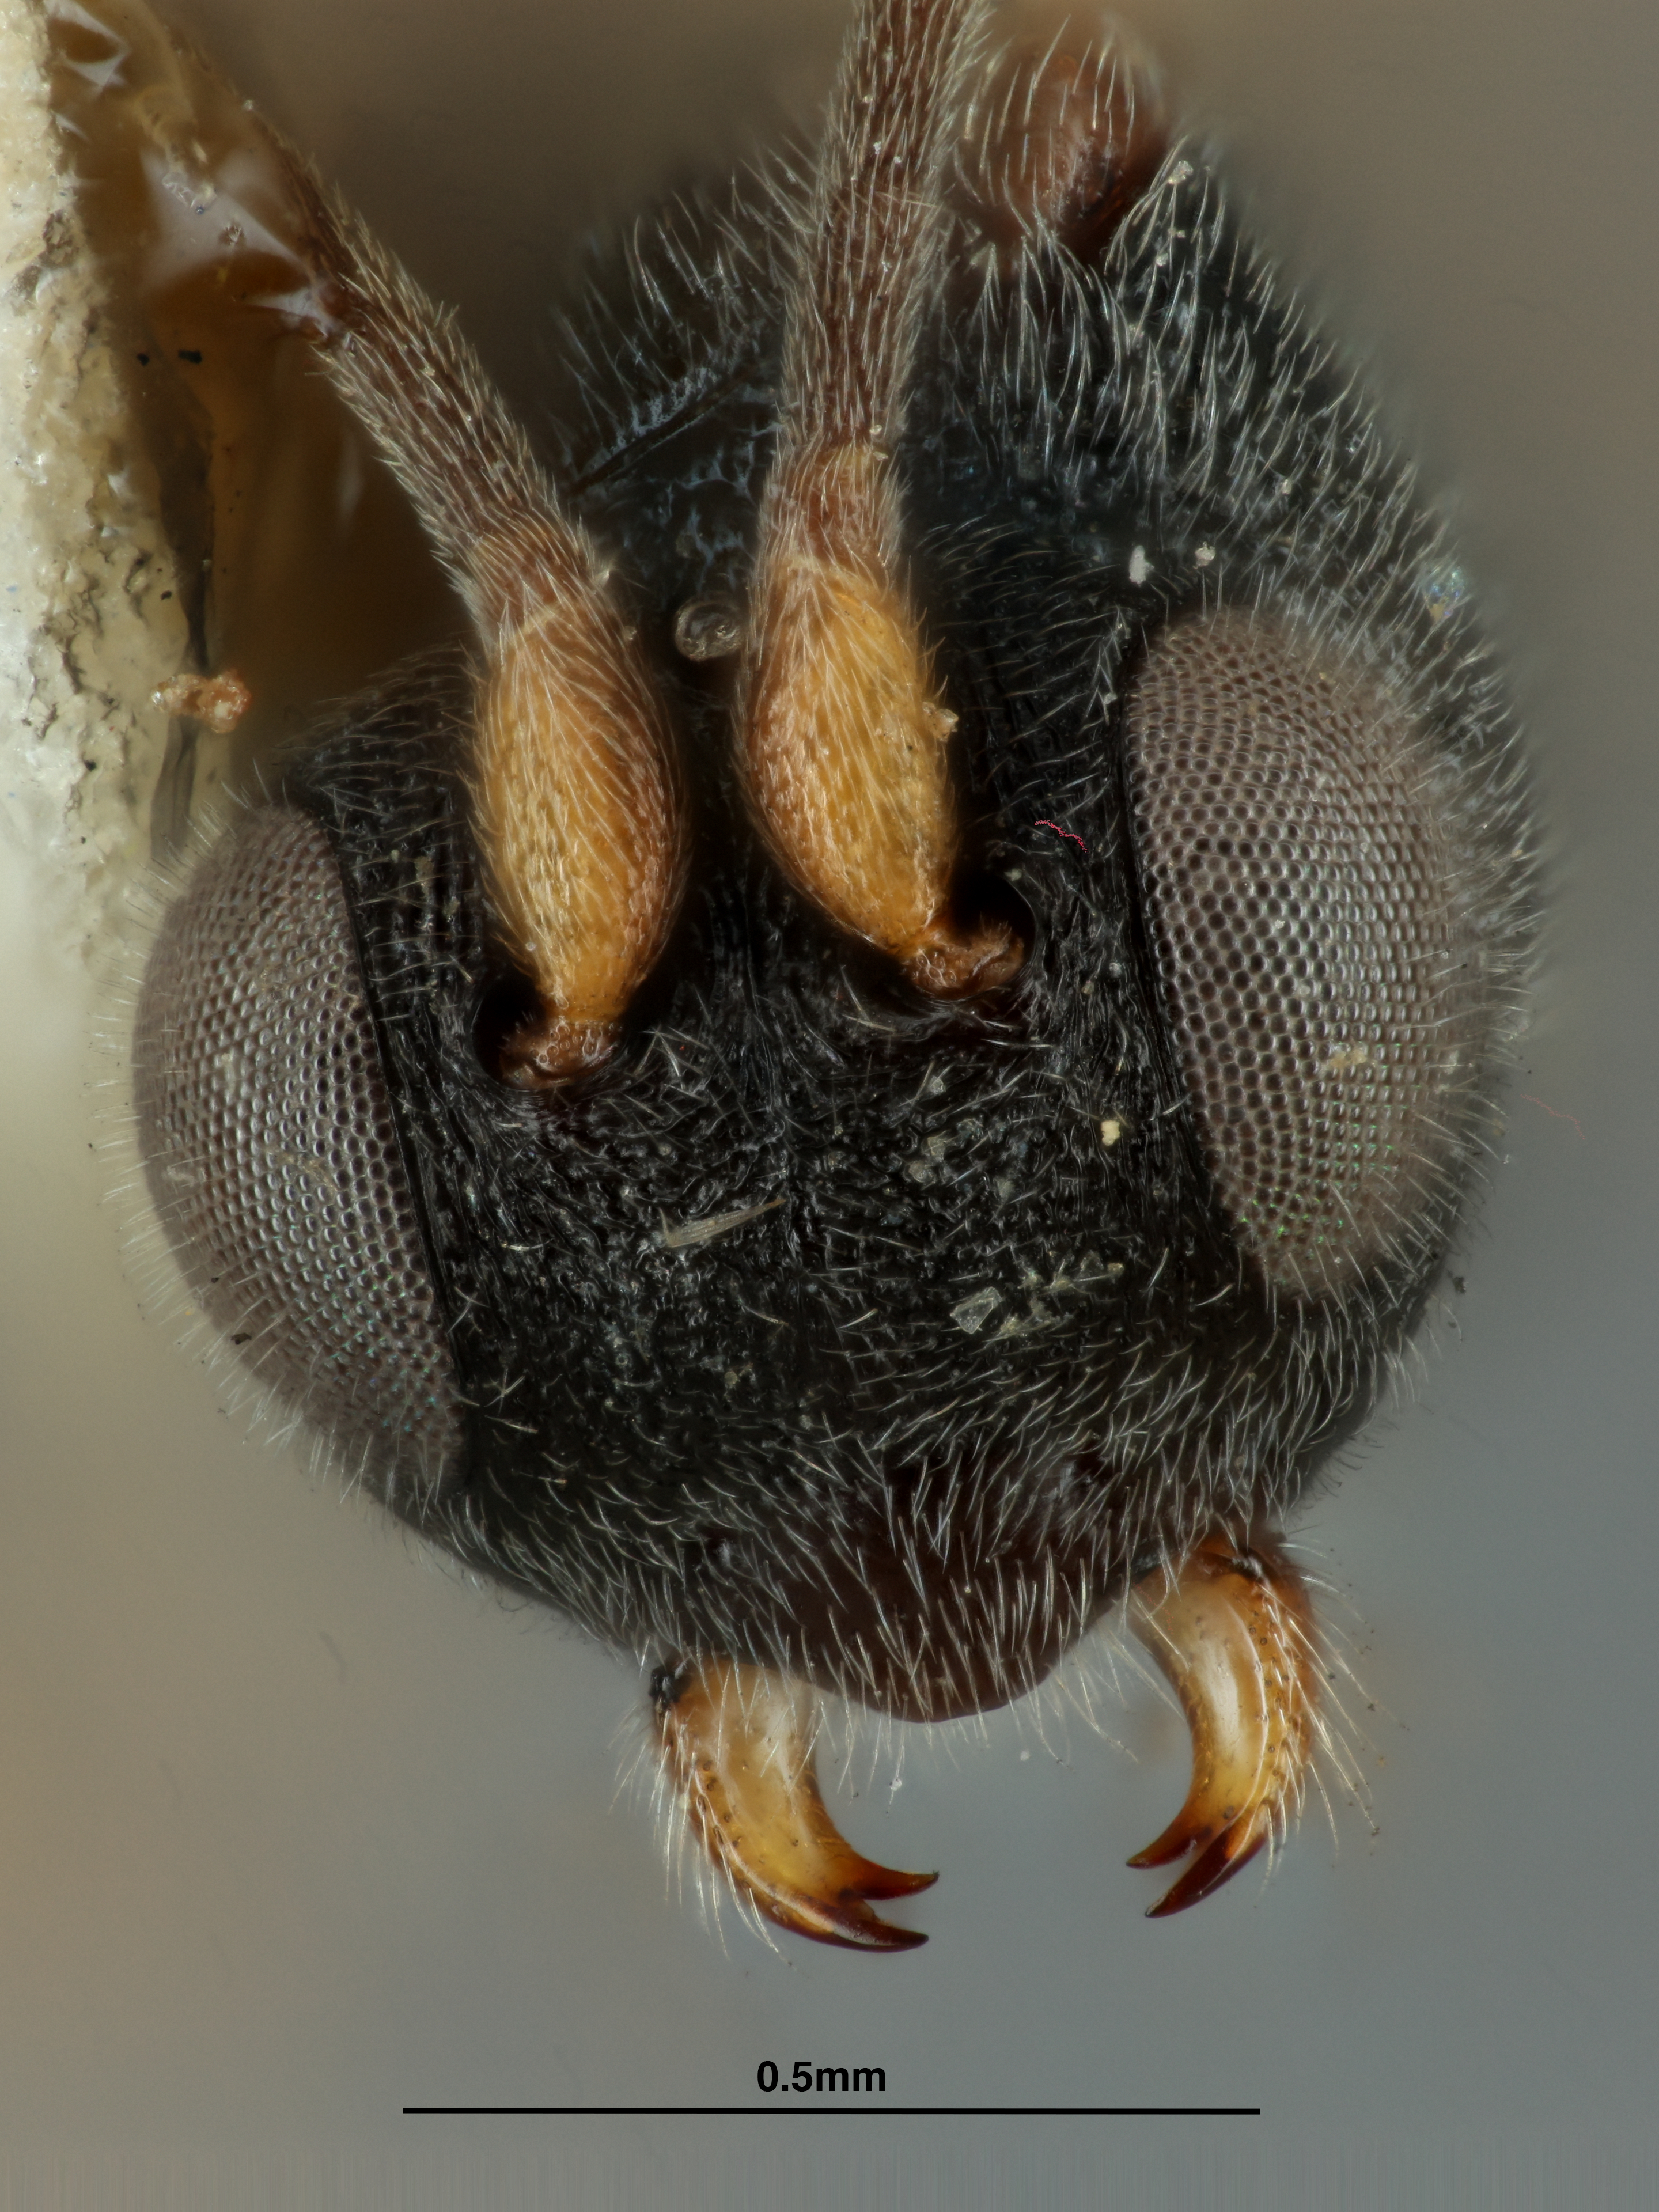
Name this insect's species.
Chelonus albicinctus
